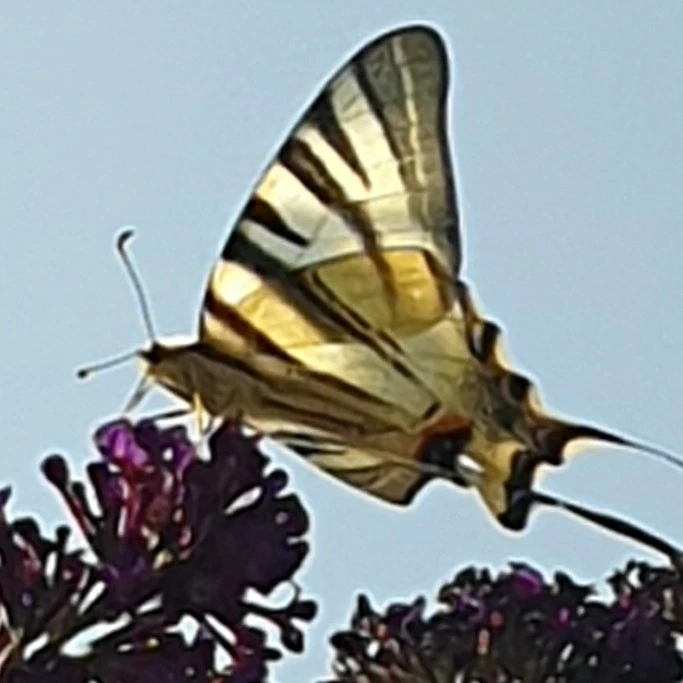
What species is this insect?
Iphiclides podalirius
